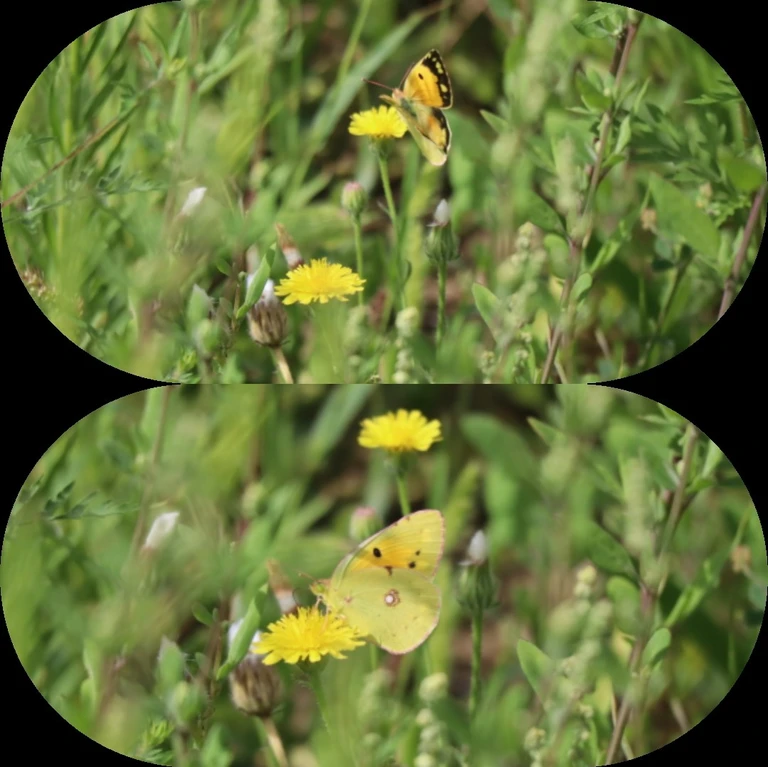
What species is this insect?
Colias croceus
